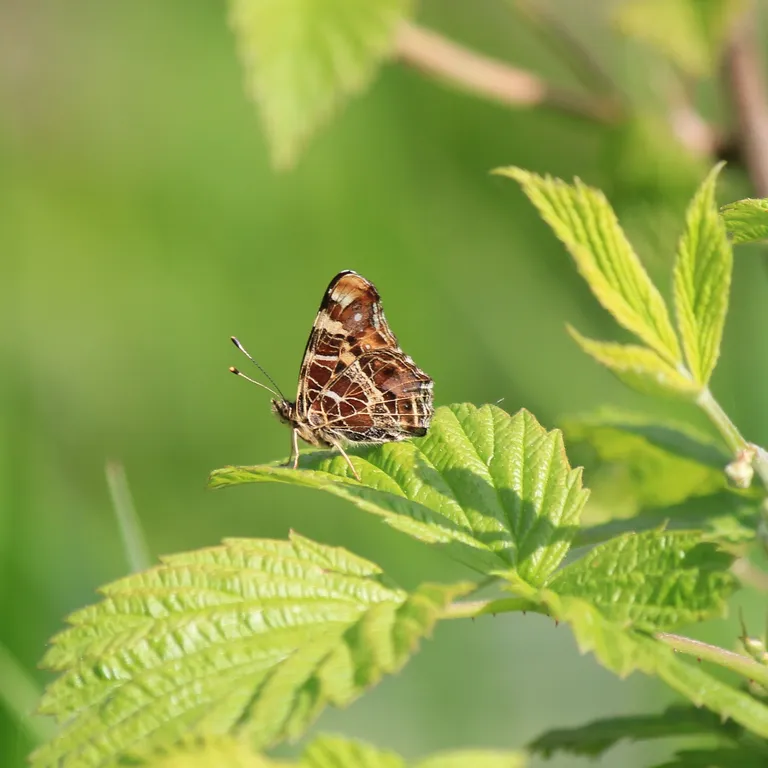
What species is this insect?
Araschnia levana
